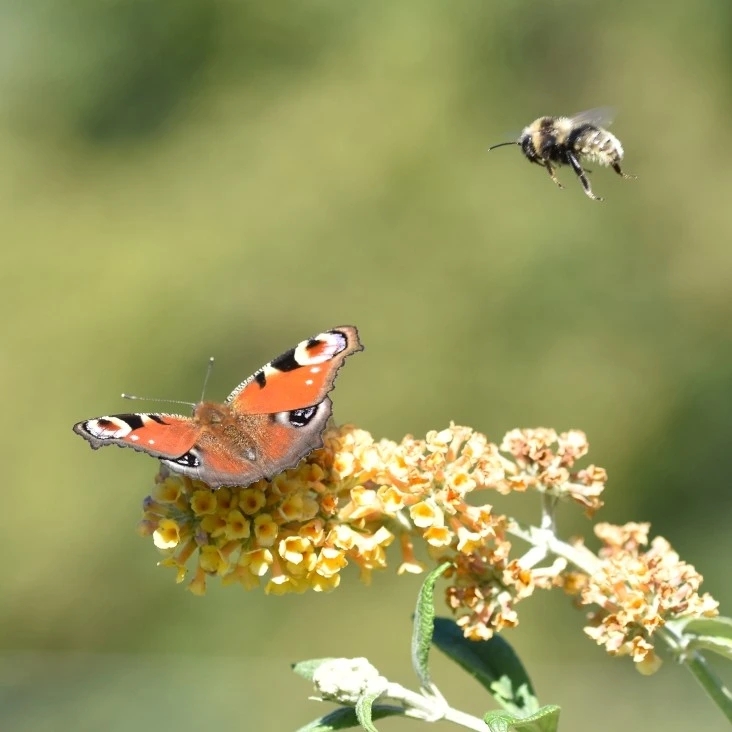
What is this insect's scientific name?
Aglais io
